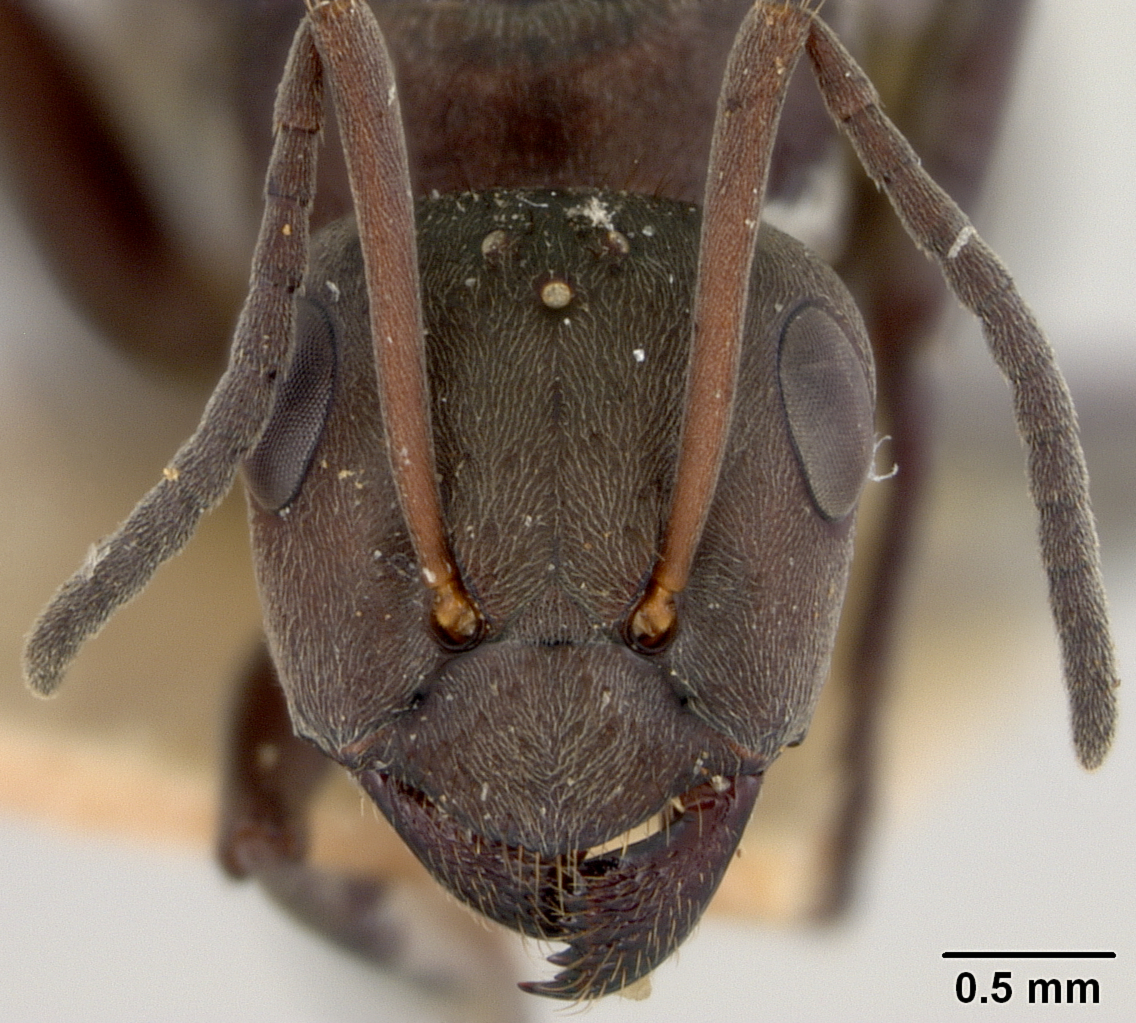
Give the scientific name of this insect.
Formica subcyanea
